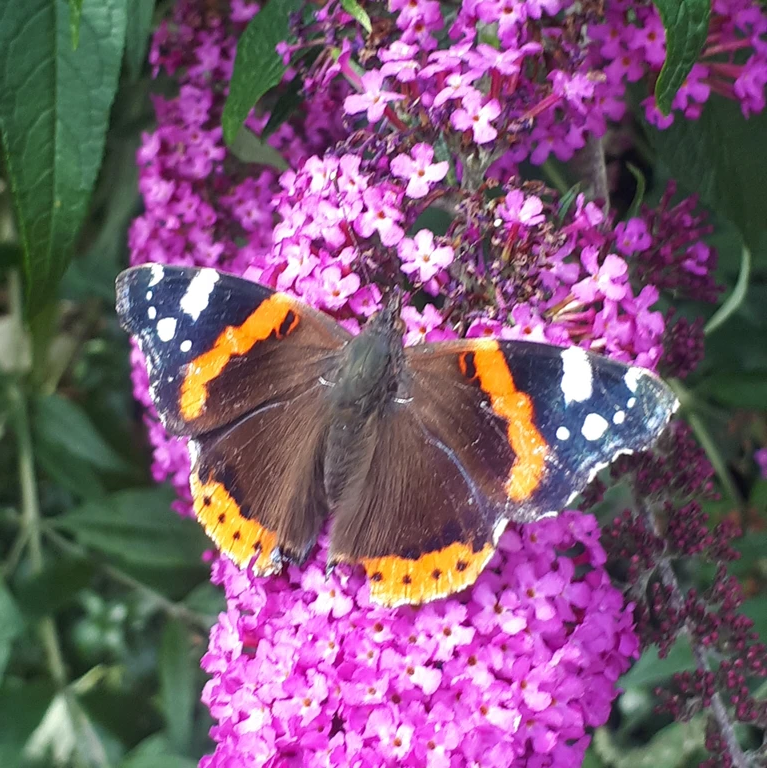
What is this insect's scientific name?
Vanessa atalanta
